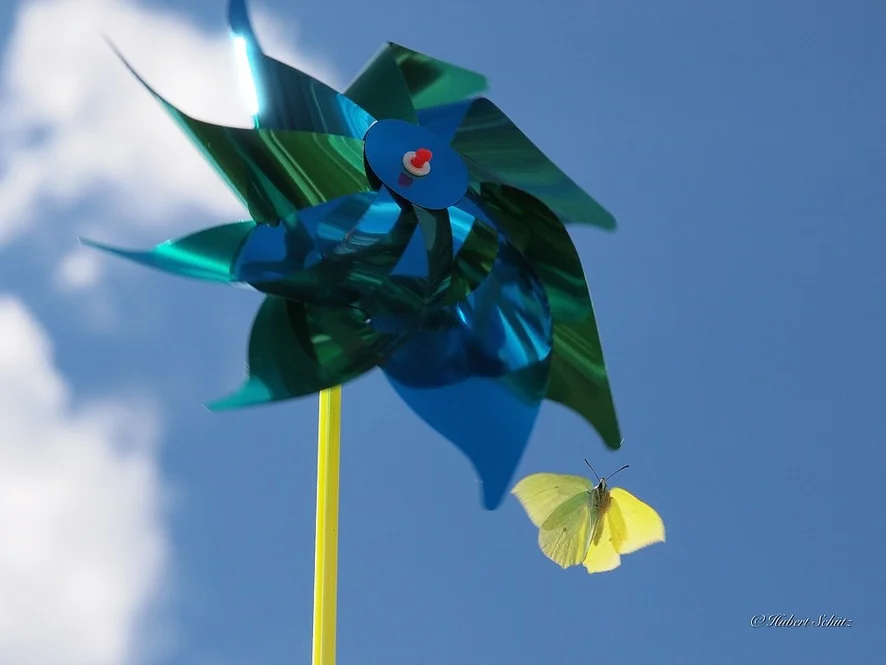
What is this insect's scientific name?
Gonepteryx rhamni
